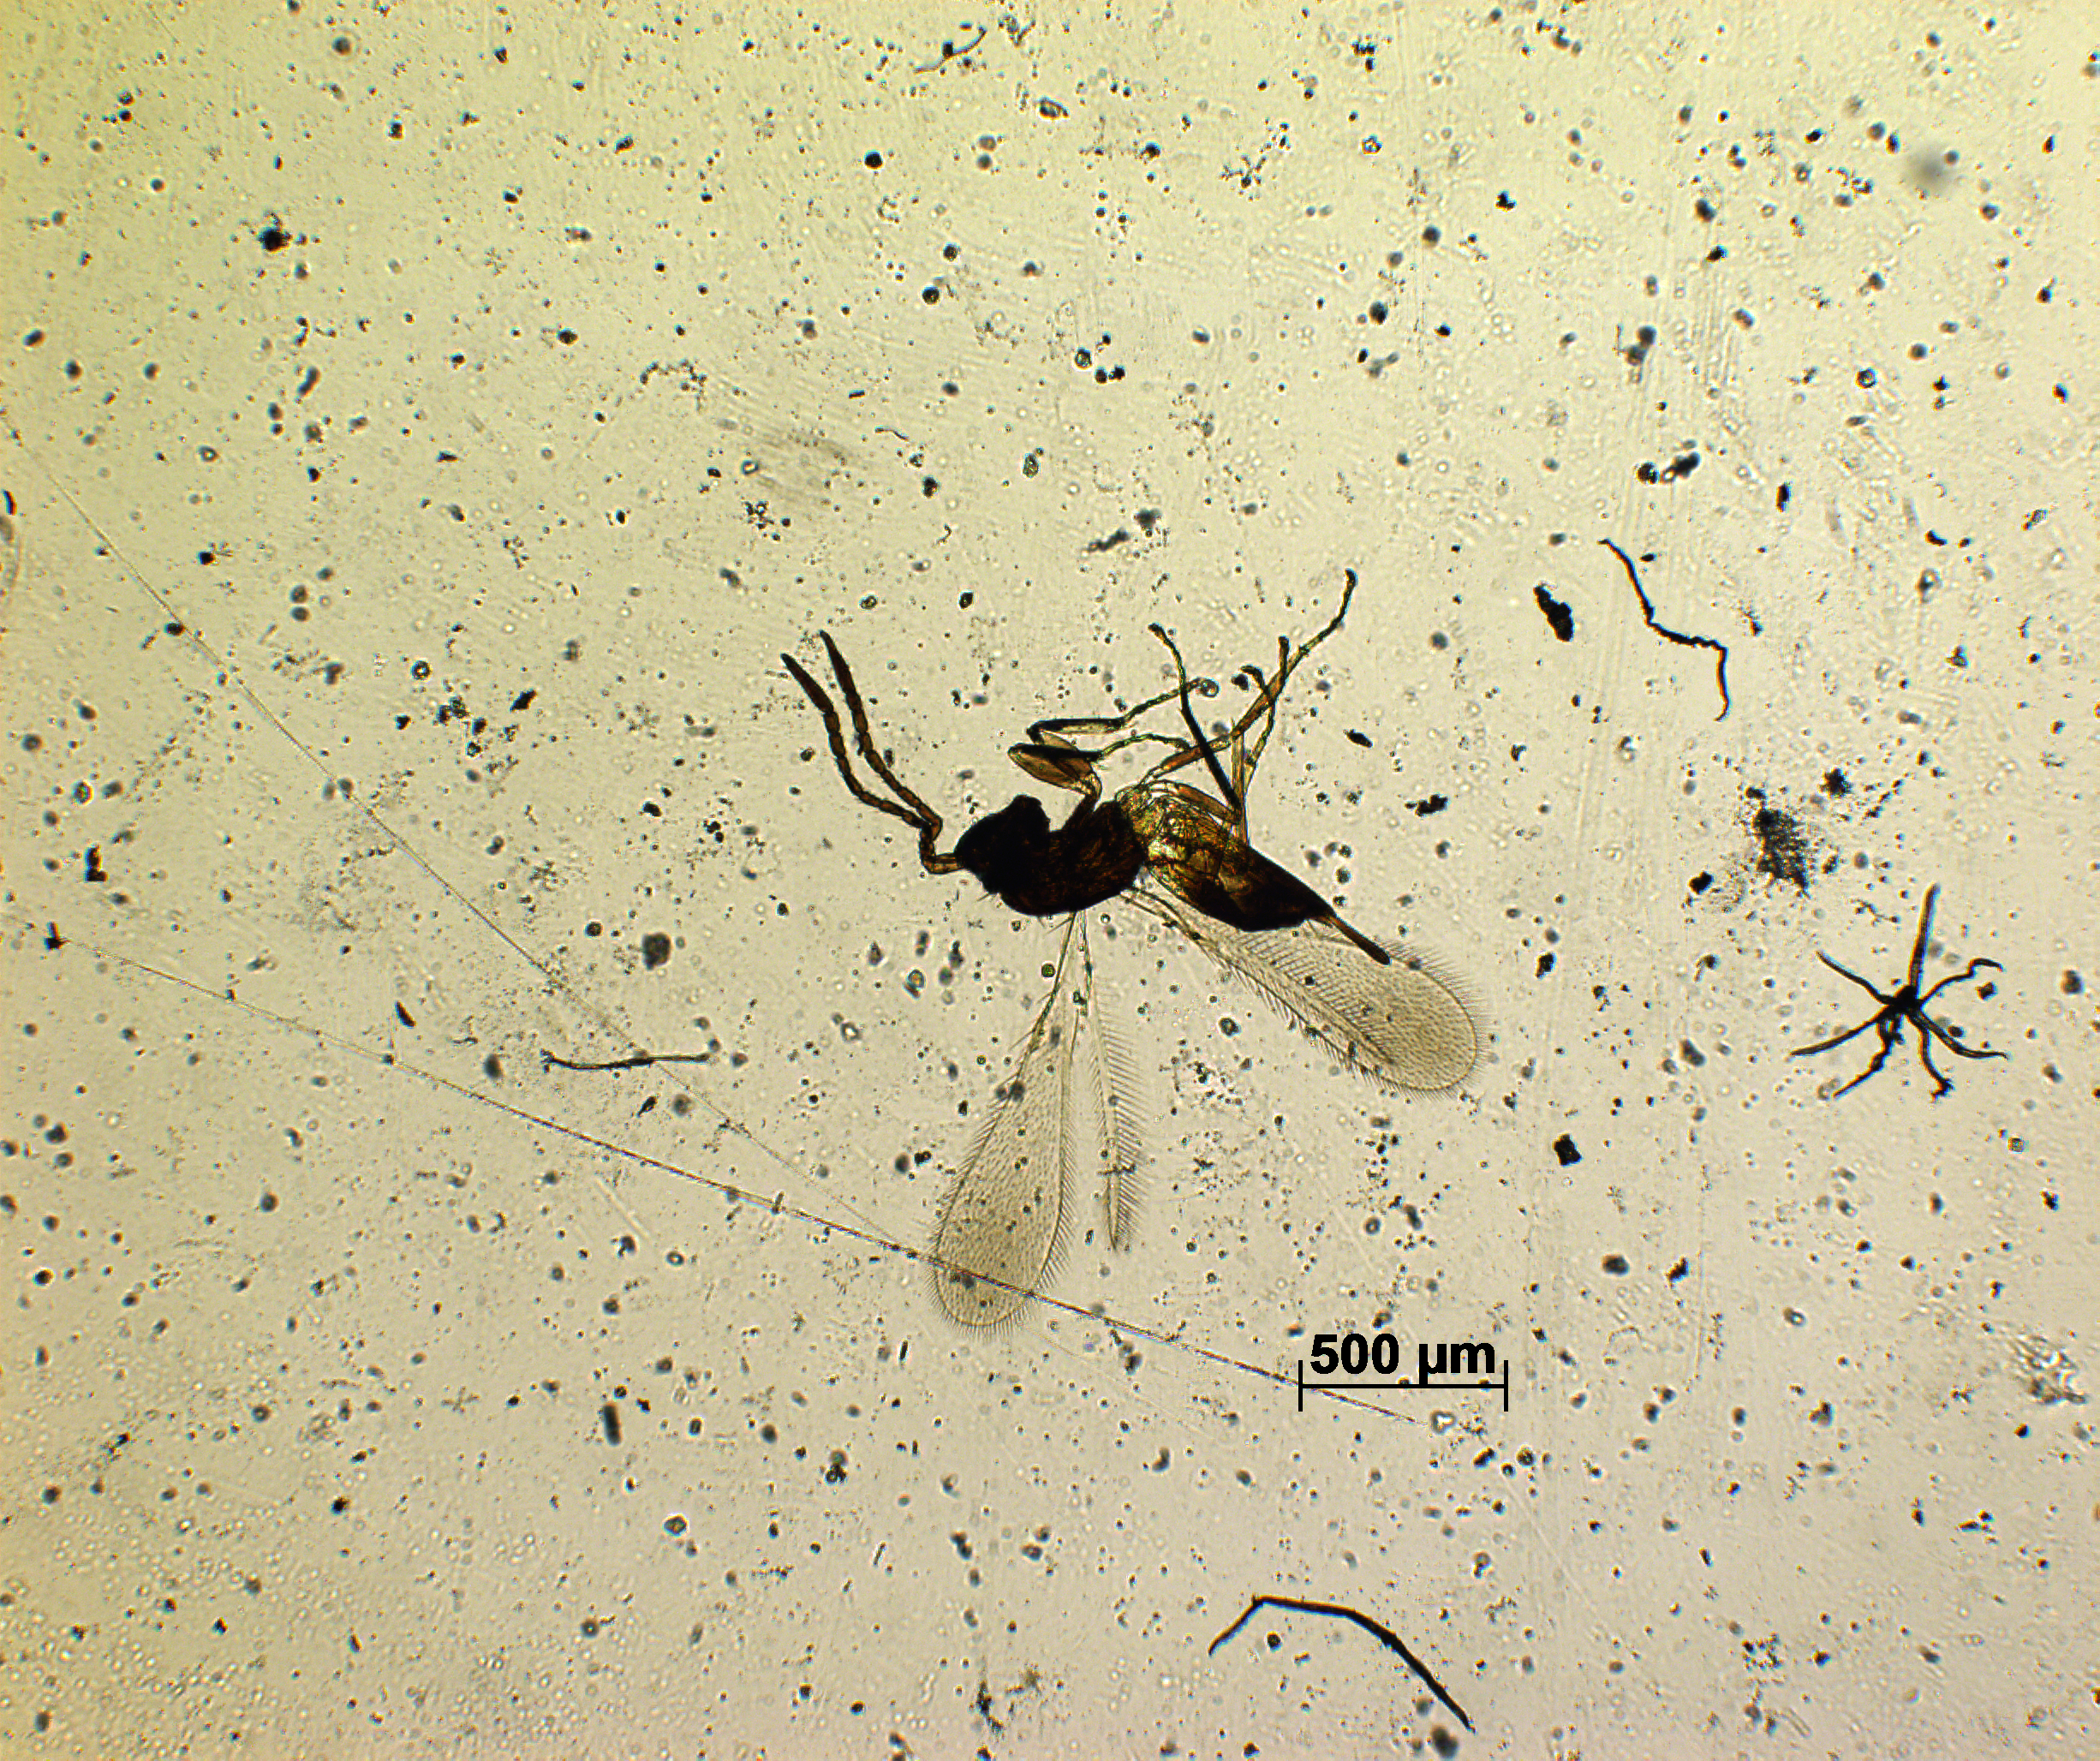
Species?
Gonatocerus rivalis
